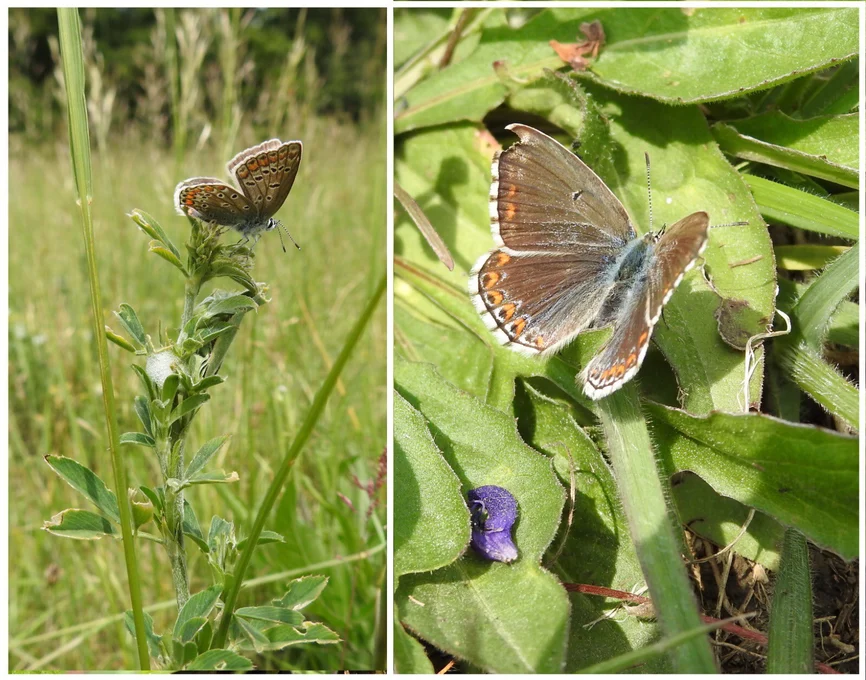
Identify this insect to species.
Lysandra bellargus
